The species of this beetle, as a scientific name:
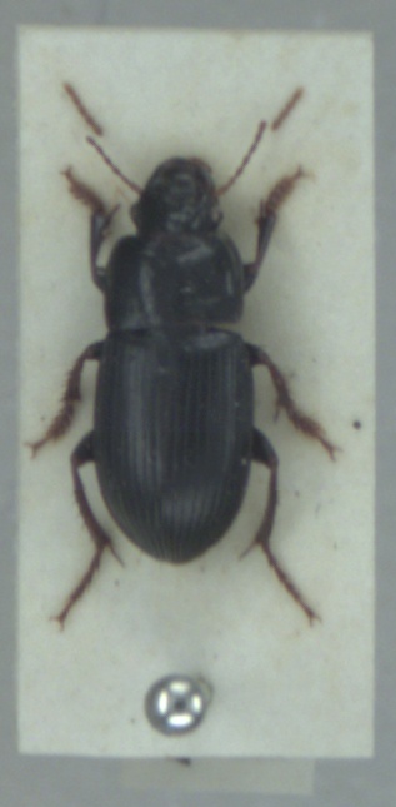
Harpalus tardus
